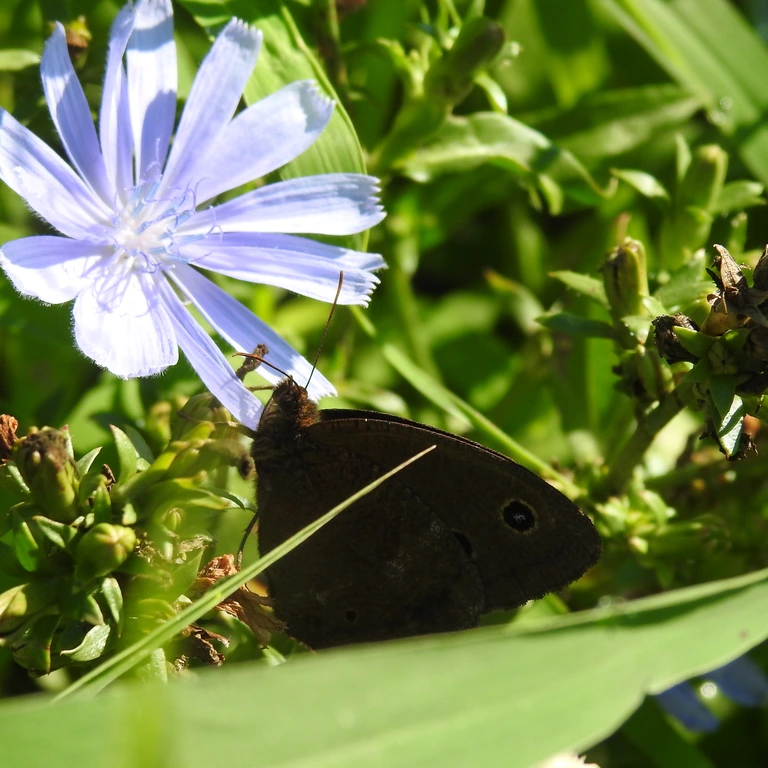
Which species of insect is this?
Minois dryas
